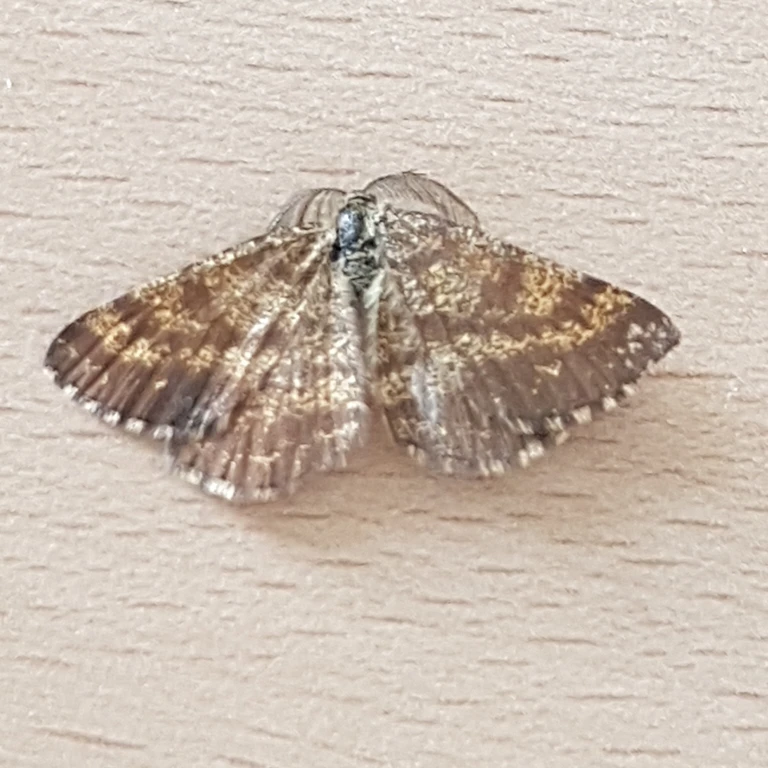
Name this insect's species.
Ematurga atomaria
